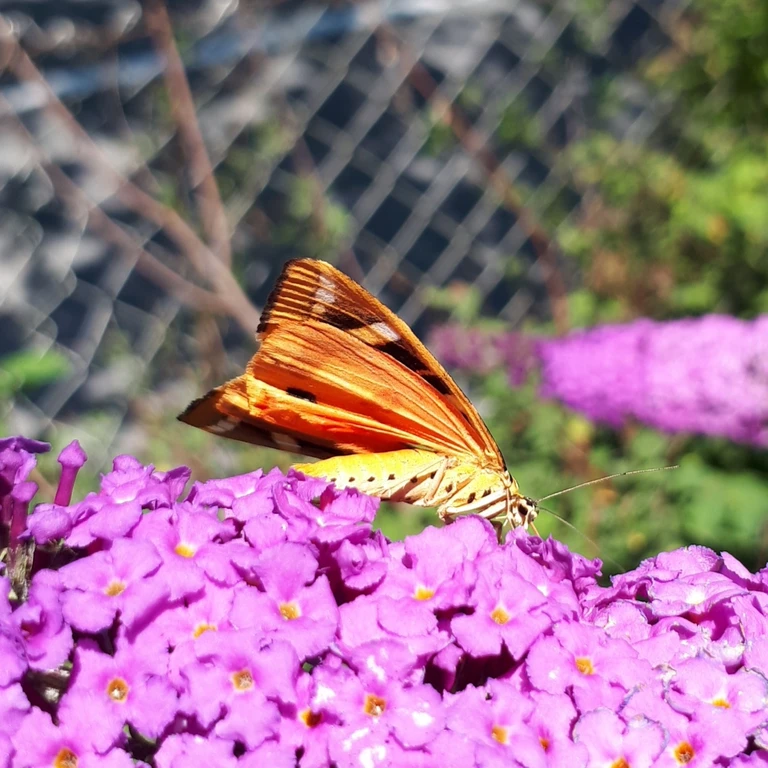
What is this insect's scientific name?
Euplagia quadripunctaria
